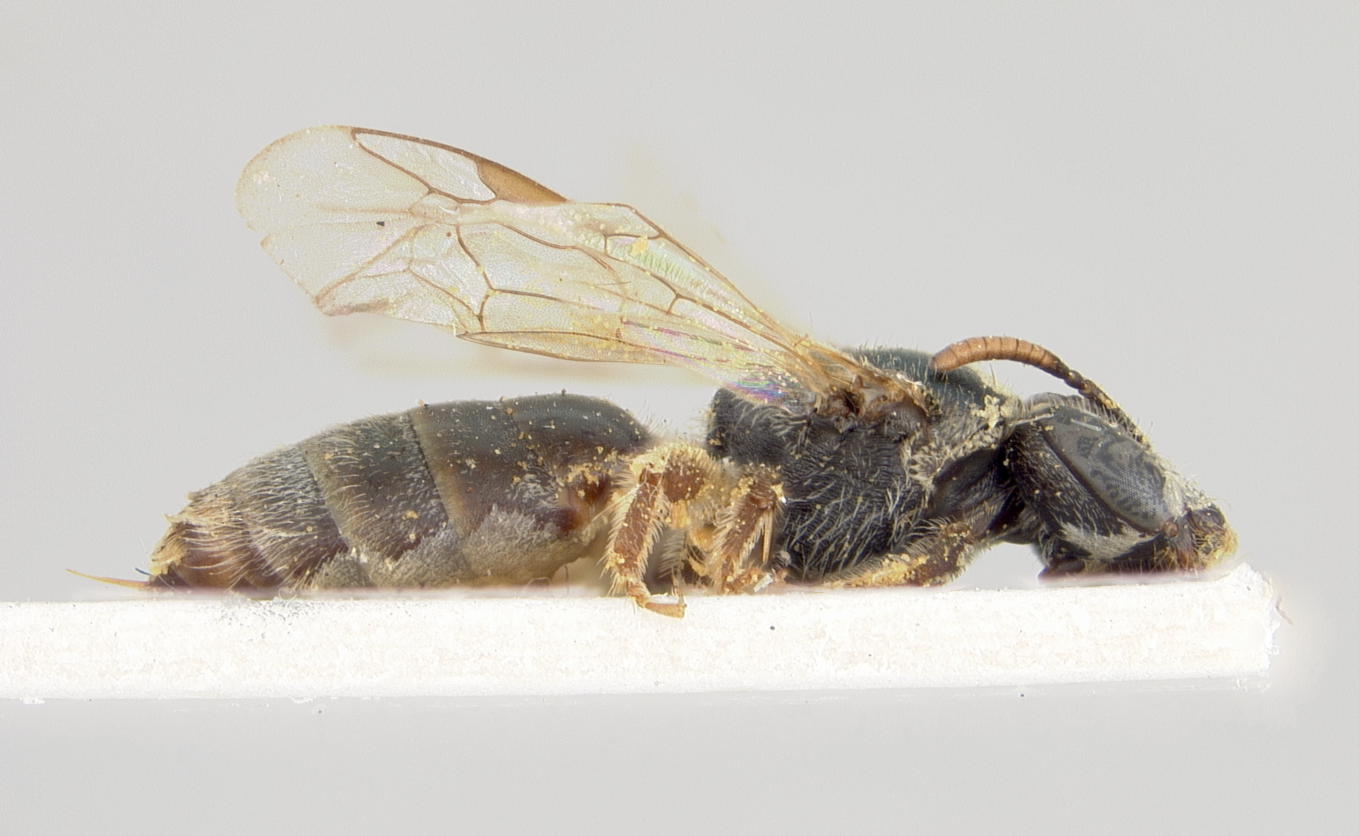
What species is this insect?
Halictus subinclinans
